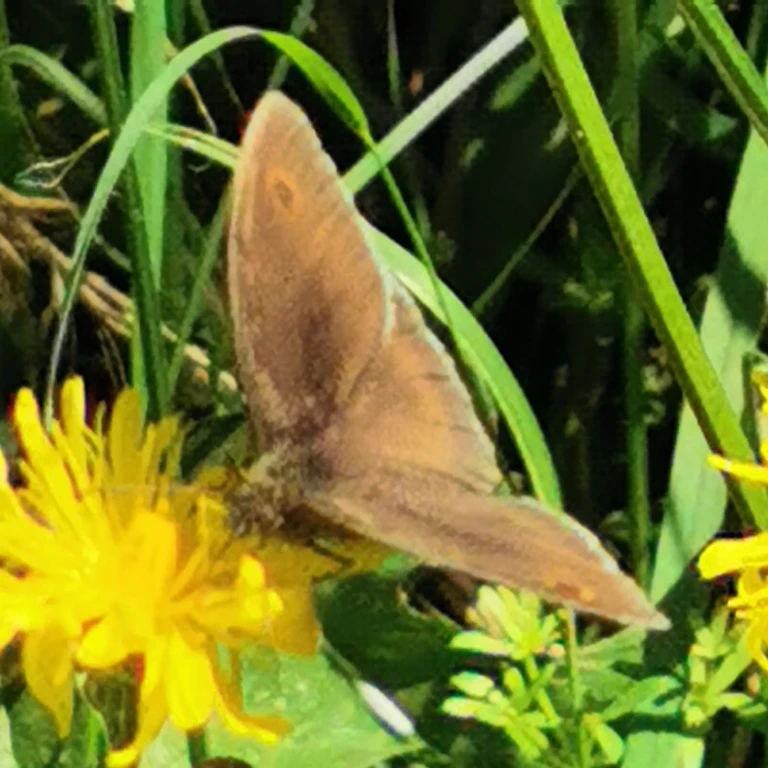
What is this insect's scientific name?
Maniola jurtina
